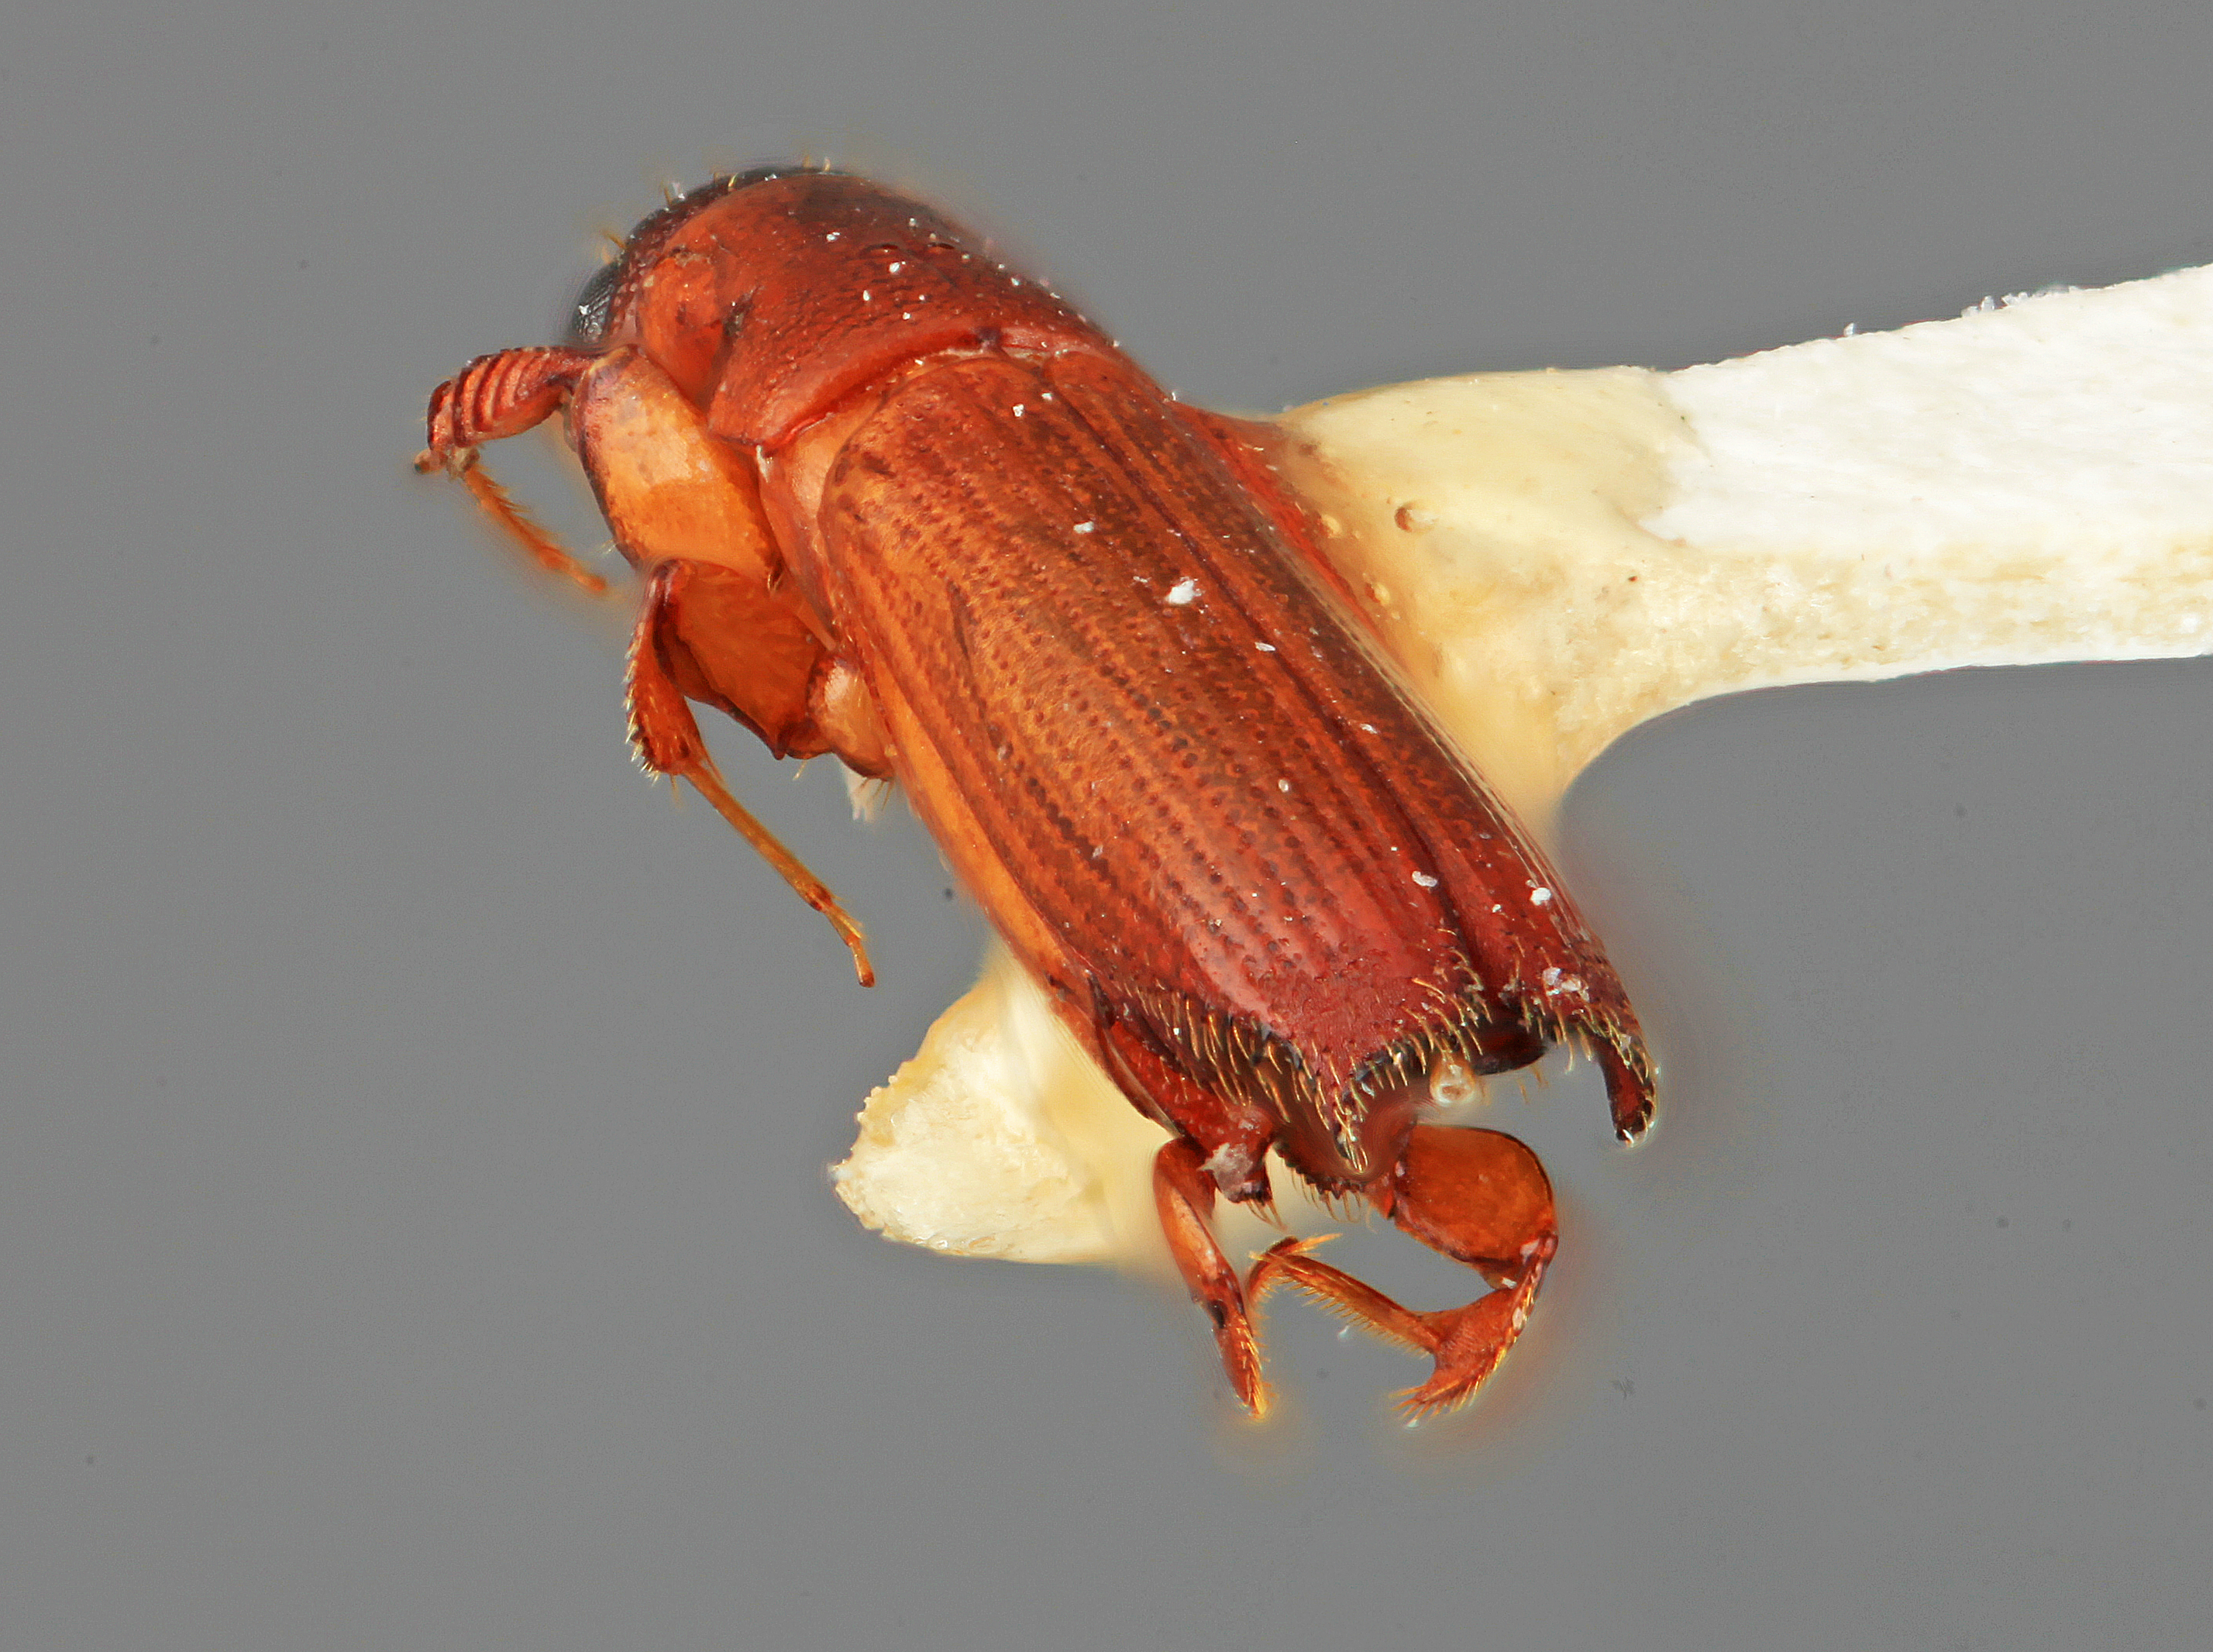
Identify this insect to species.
Platypus vegestus
